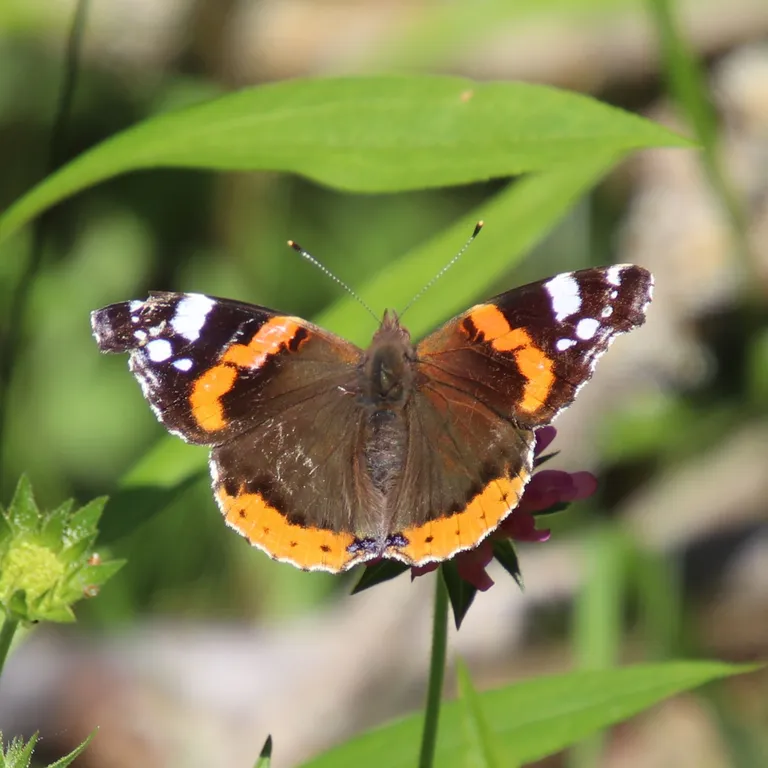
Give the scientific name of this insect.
Vanessa atalanta
